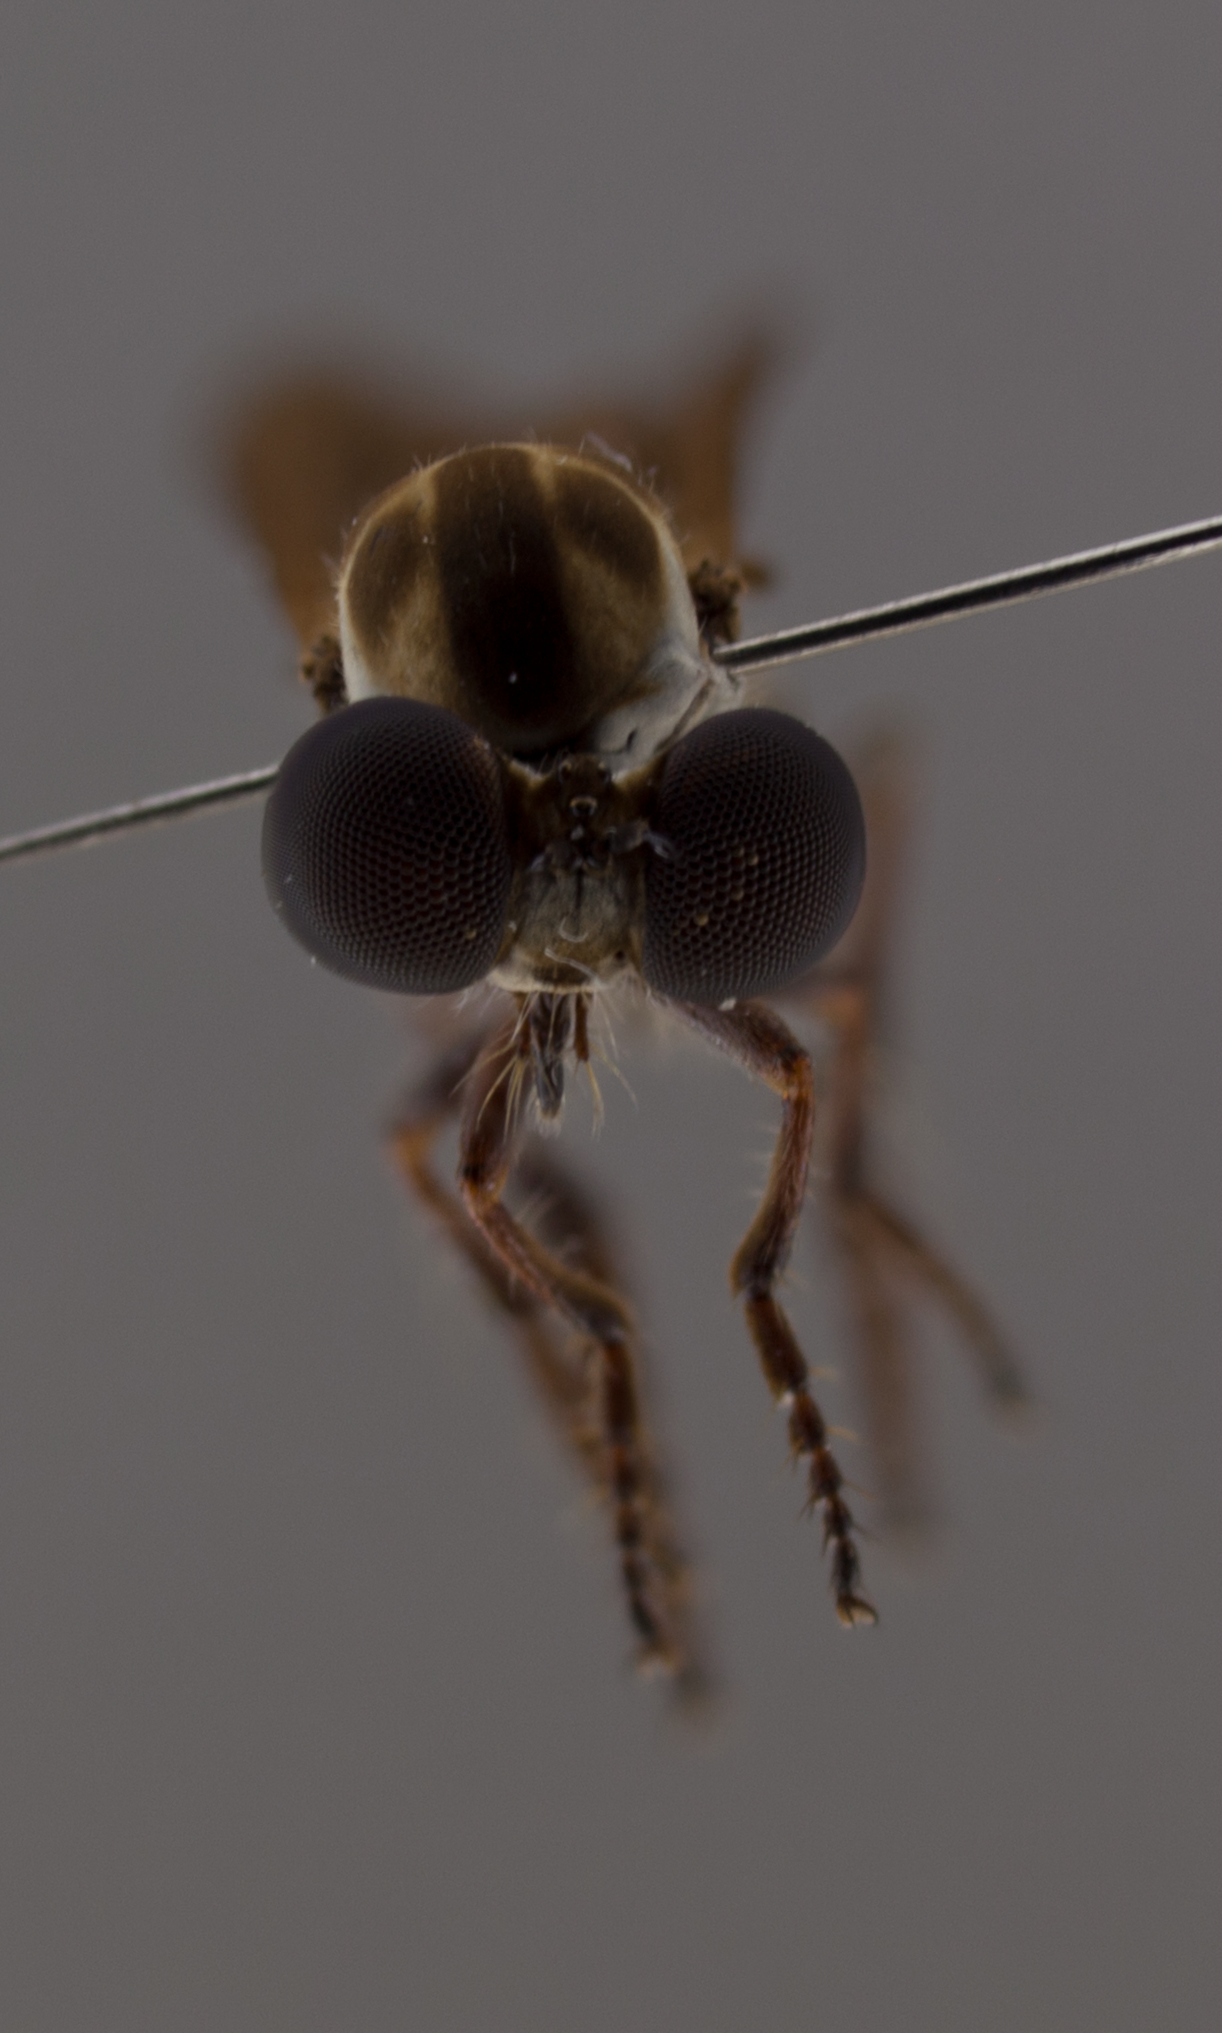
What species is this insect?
Holcocephala calva
